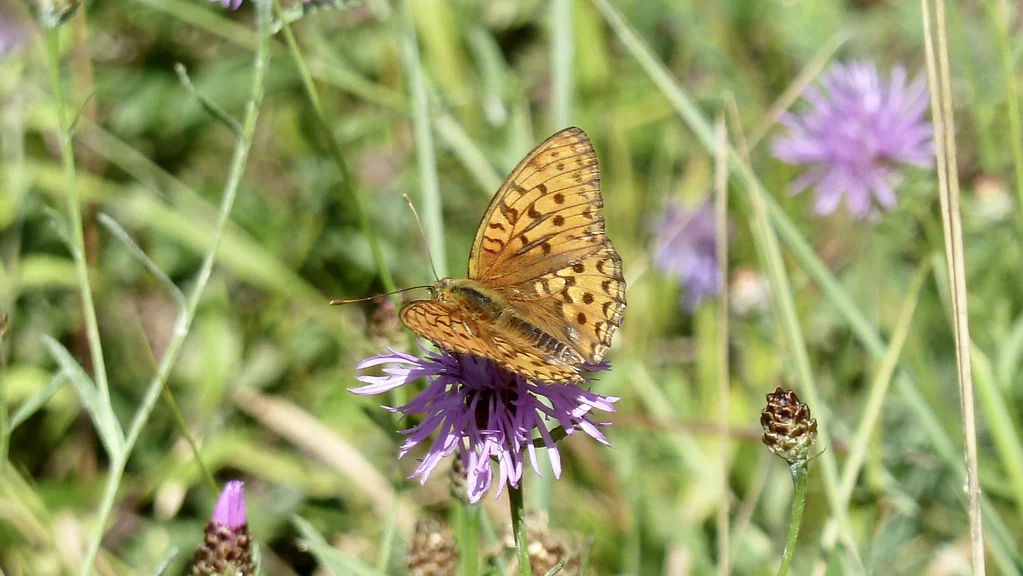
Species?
Fabriciana adippe
